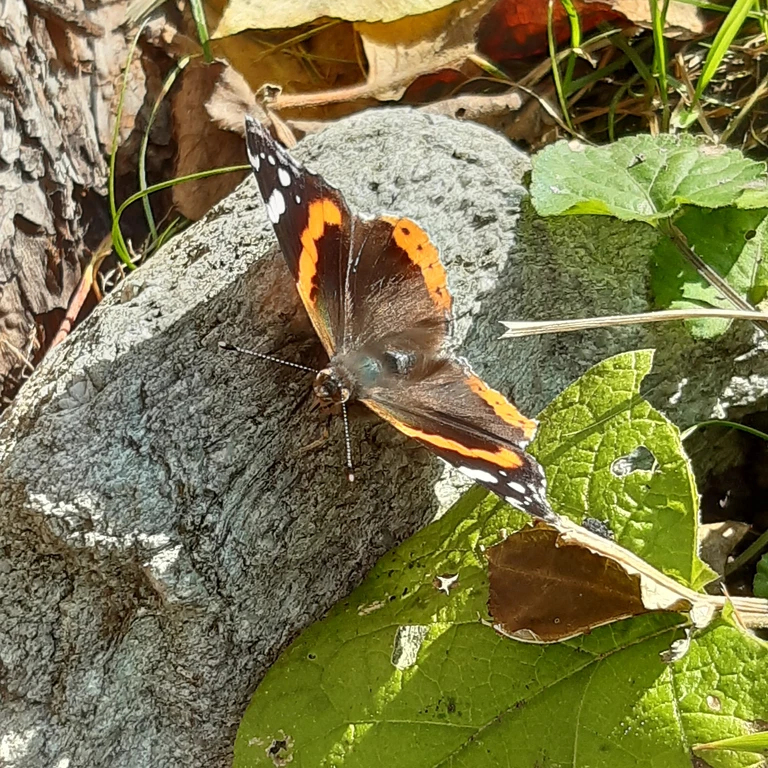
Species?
Vanessa atalanta
